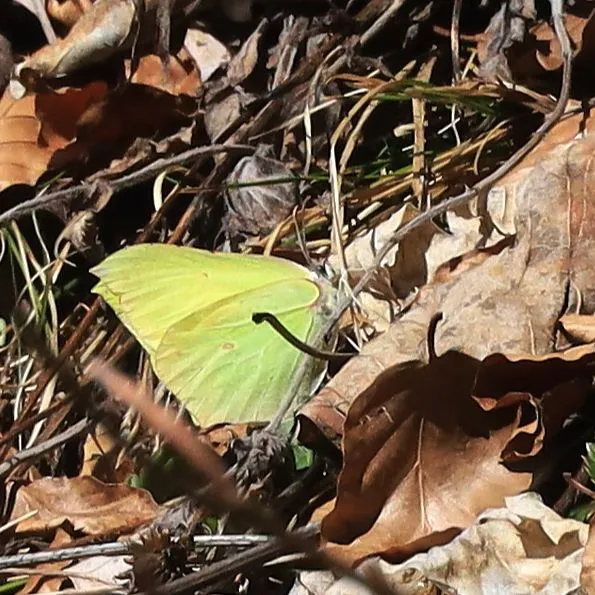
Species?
Gonepteryx rhamni
